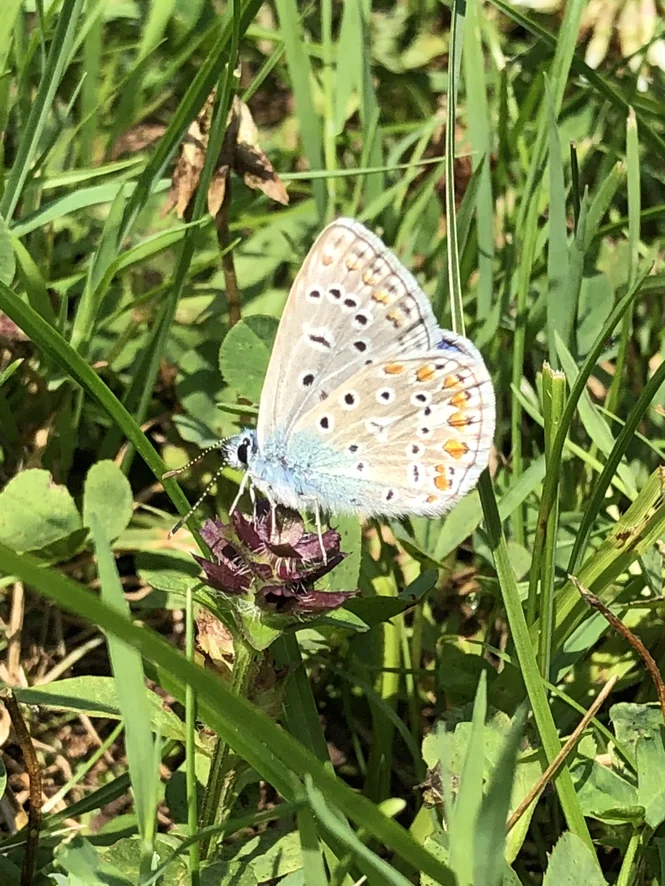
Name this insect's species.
Polyommatus icarus
